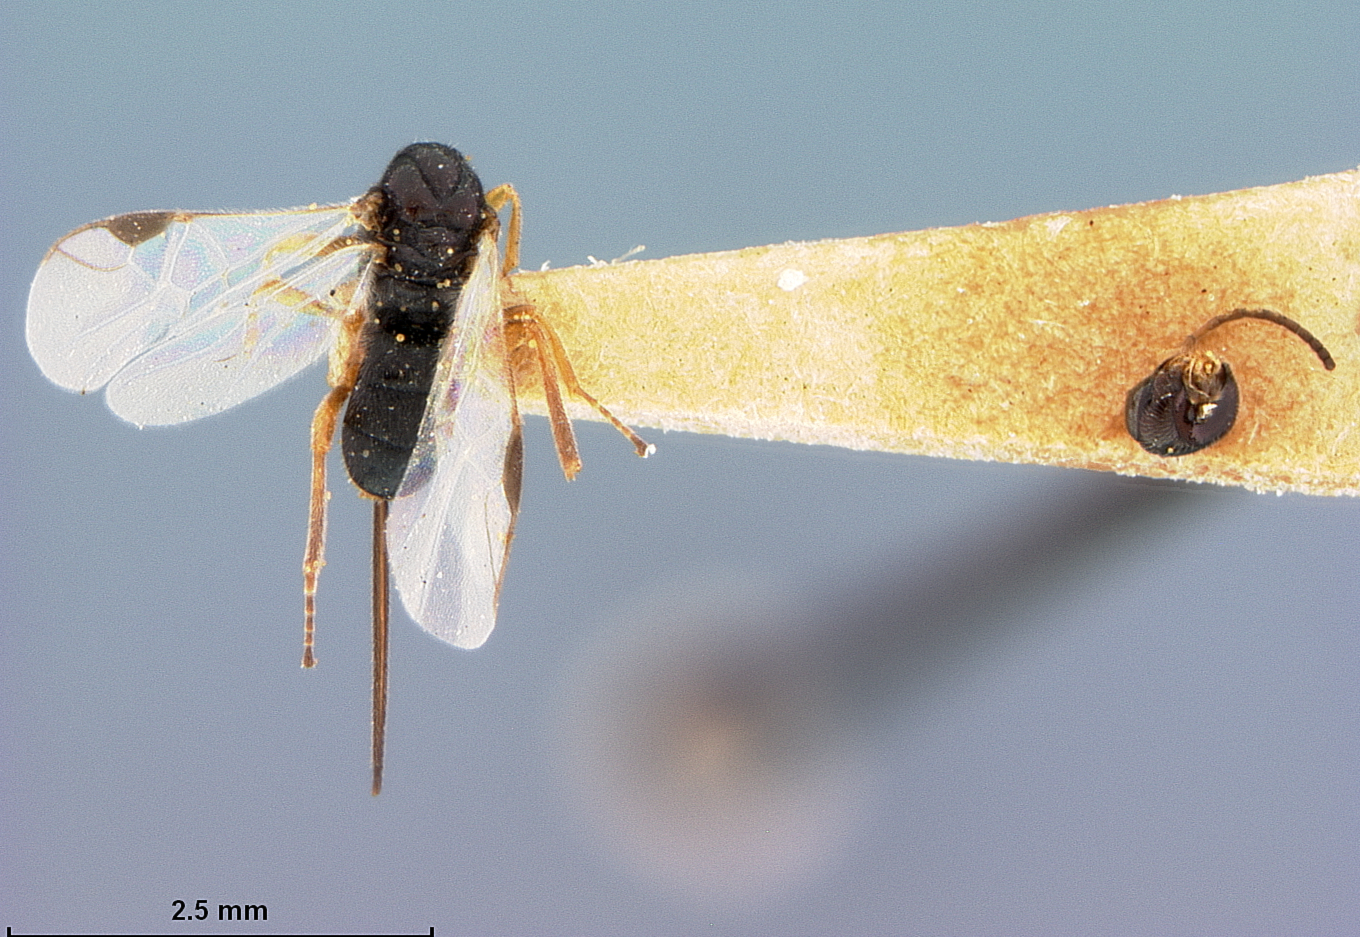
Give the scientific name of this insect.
Triaspis aequoris
